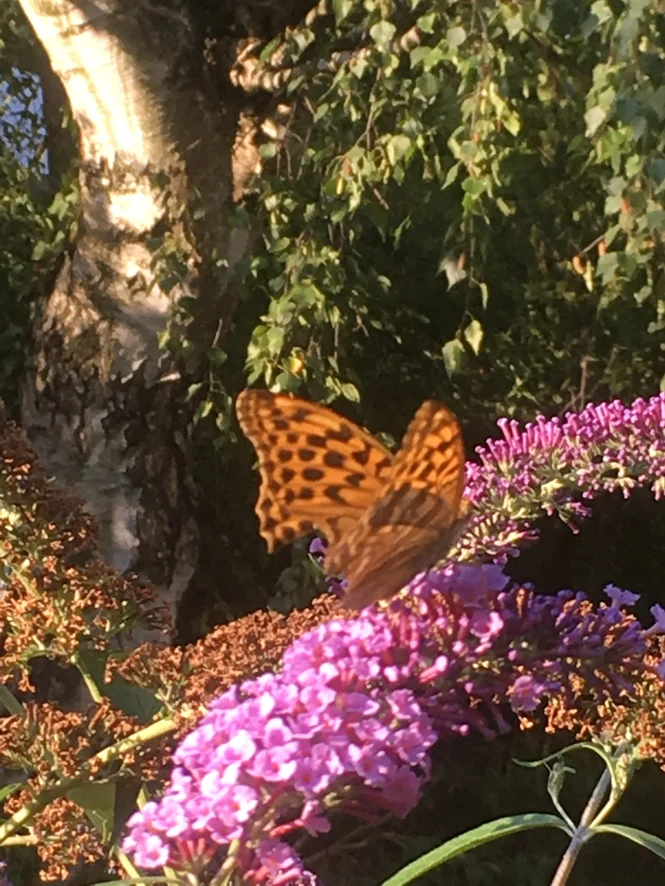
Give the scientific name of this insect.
Argynnis paphia
